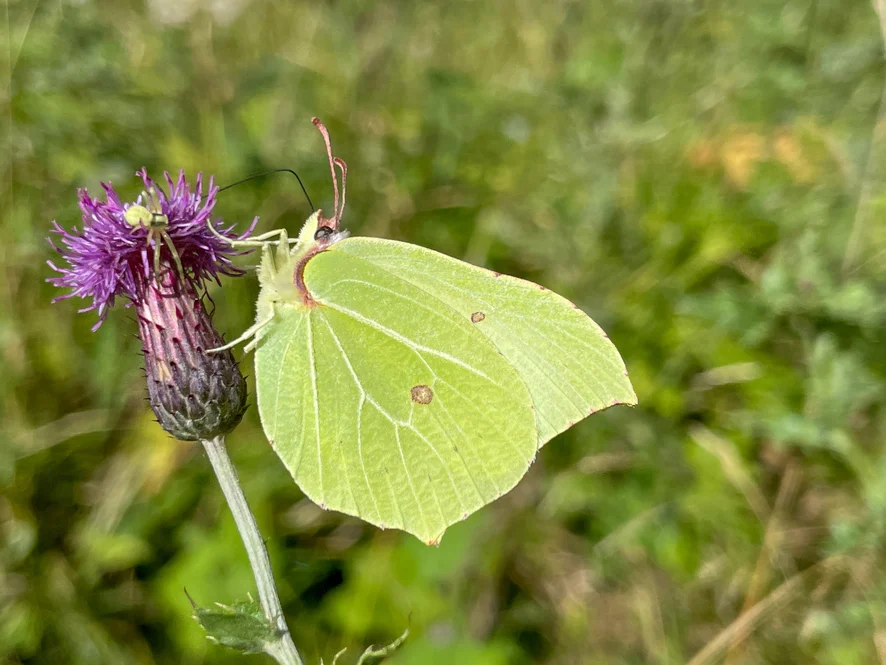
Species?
Gonepteryx rhamni
